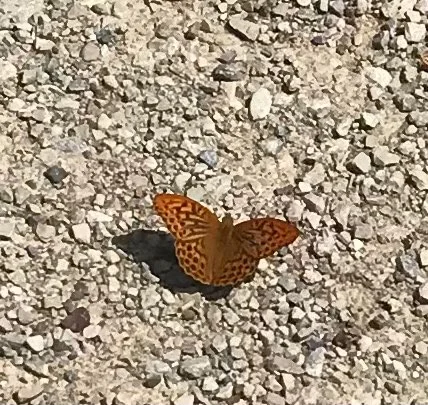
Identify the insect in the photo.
Argynnis paphia
